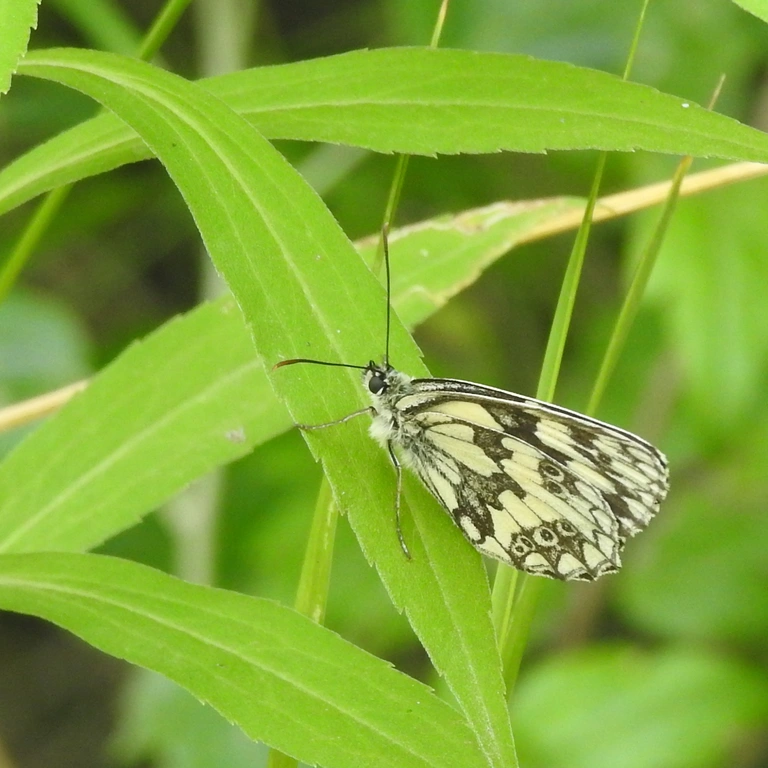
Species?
Melanargia galathea
